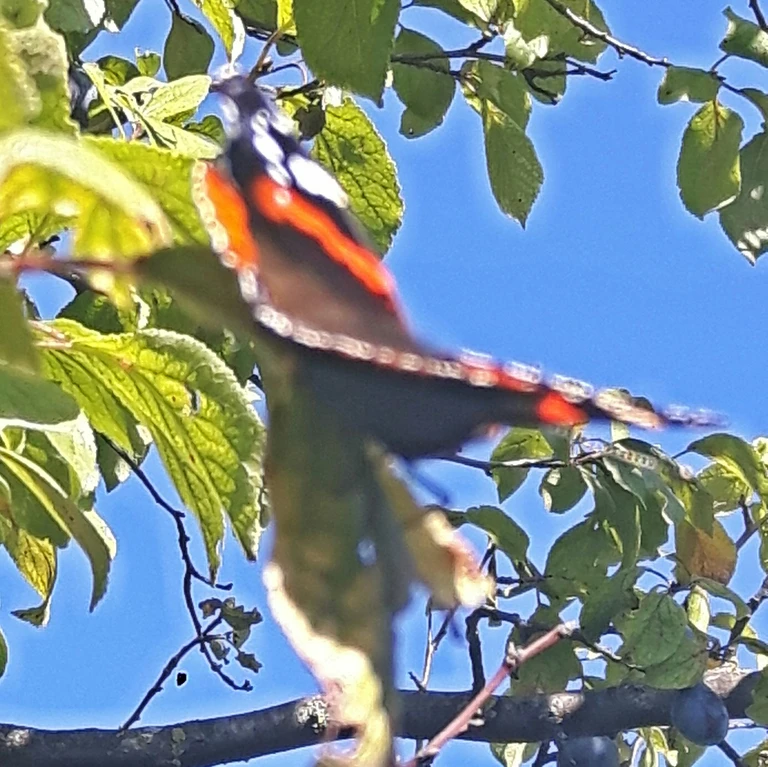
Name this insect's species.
Vanessa atalanta
